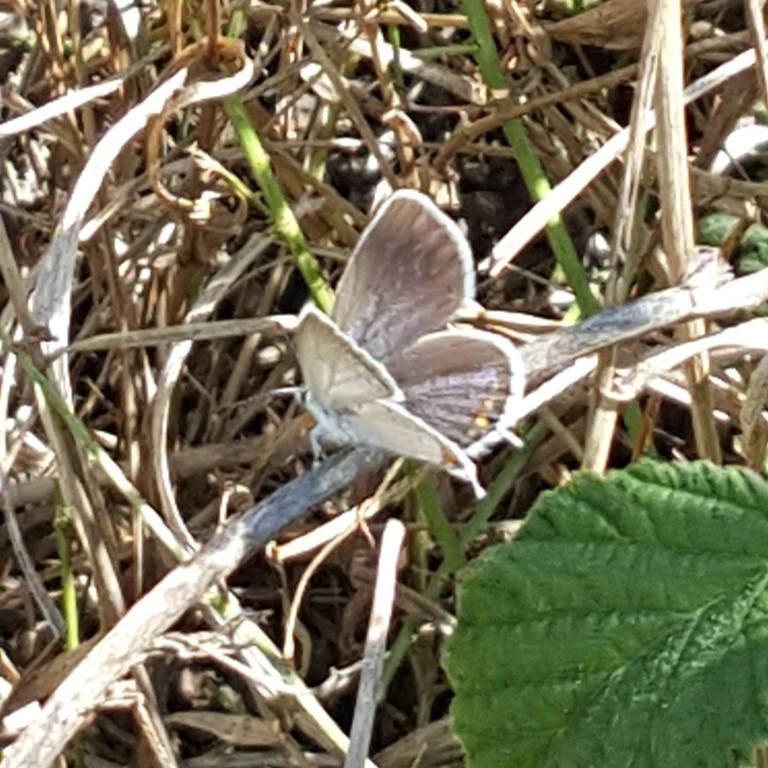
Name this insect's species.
Cupido argiades (also Elkalyce argiades)
